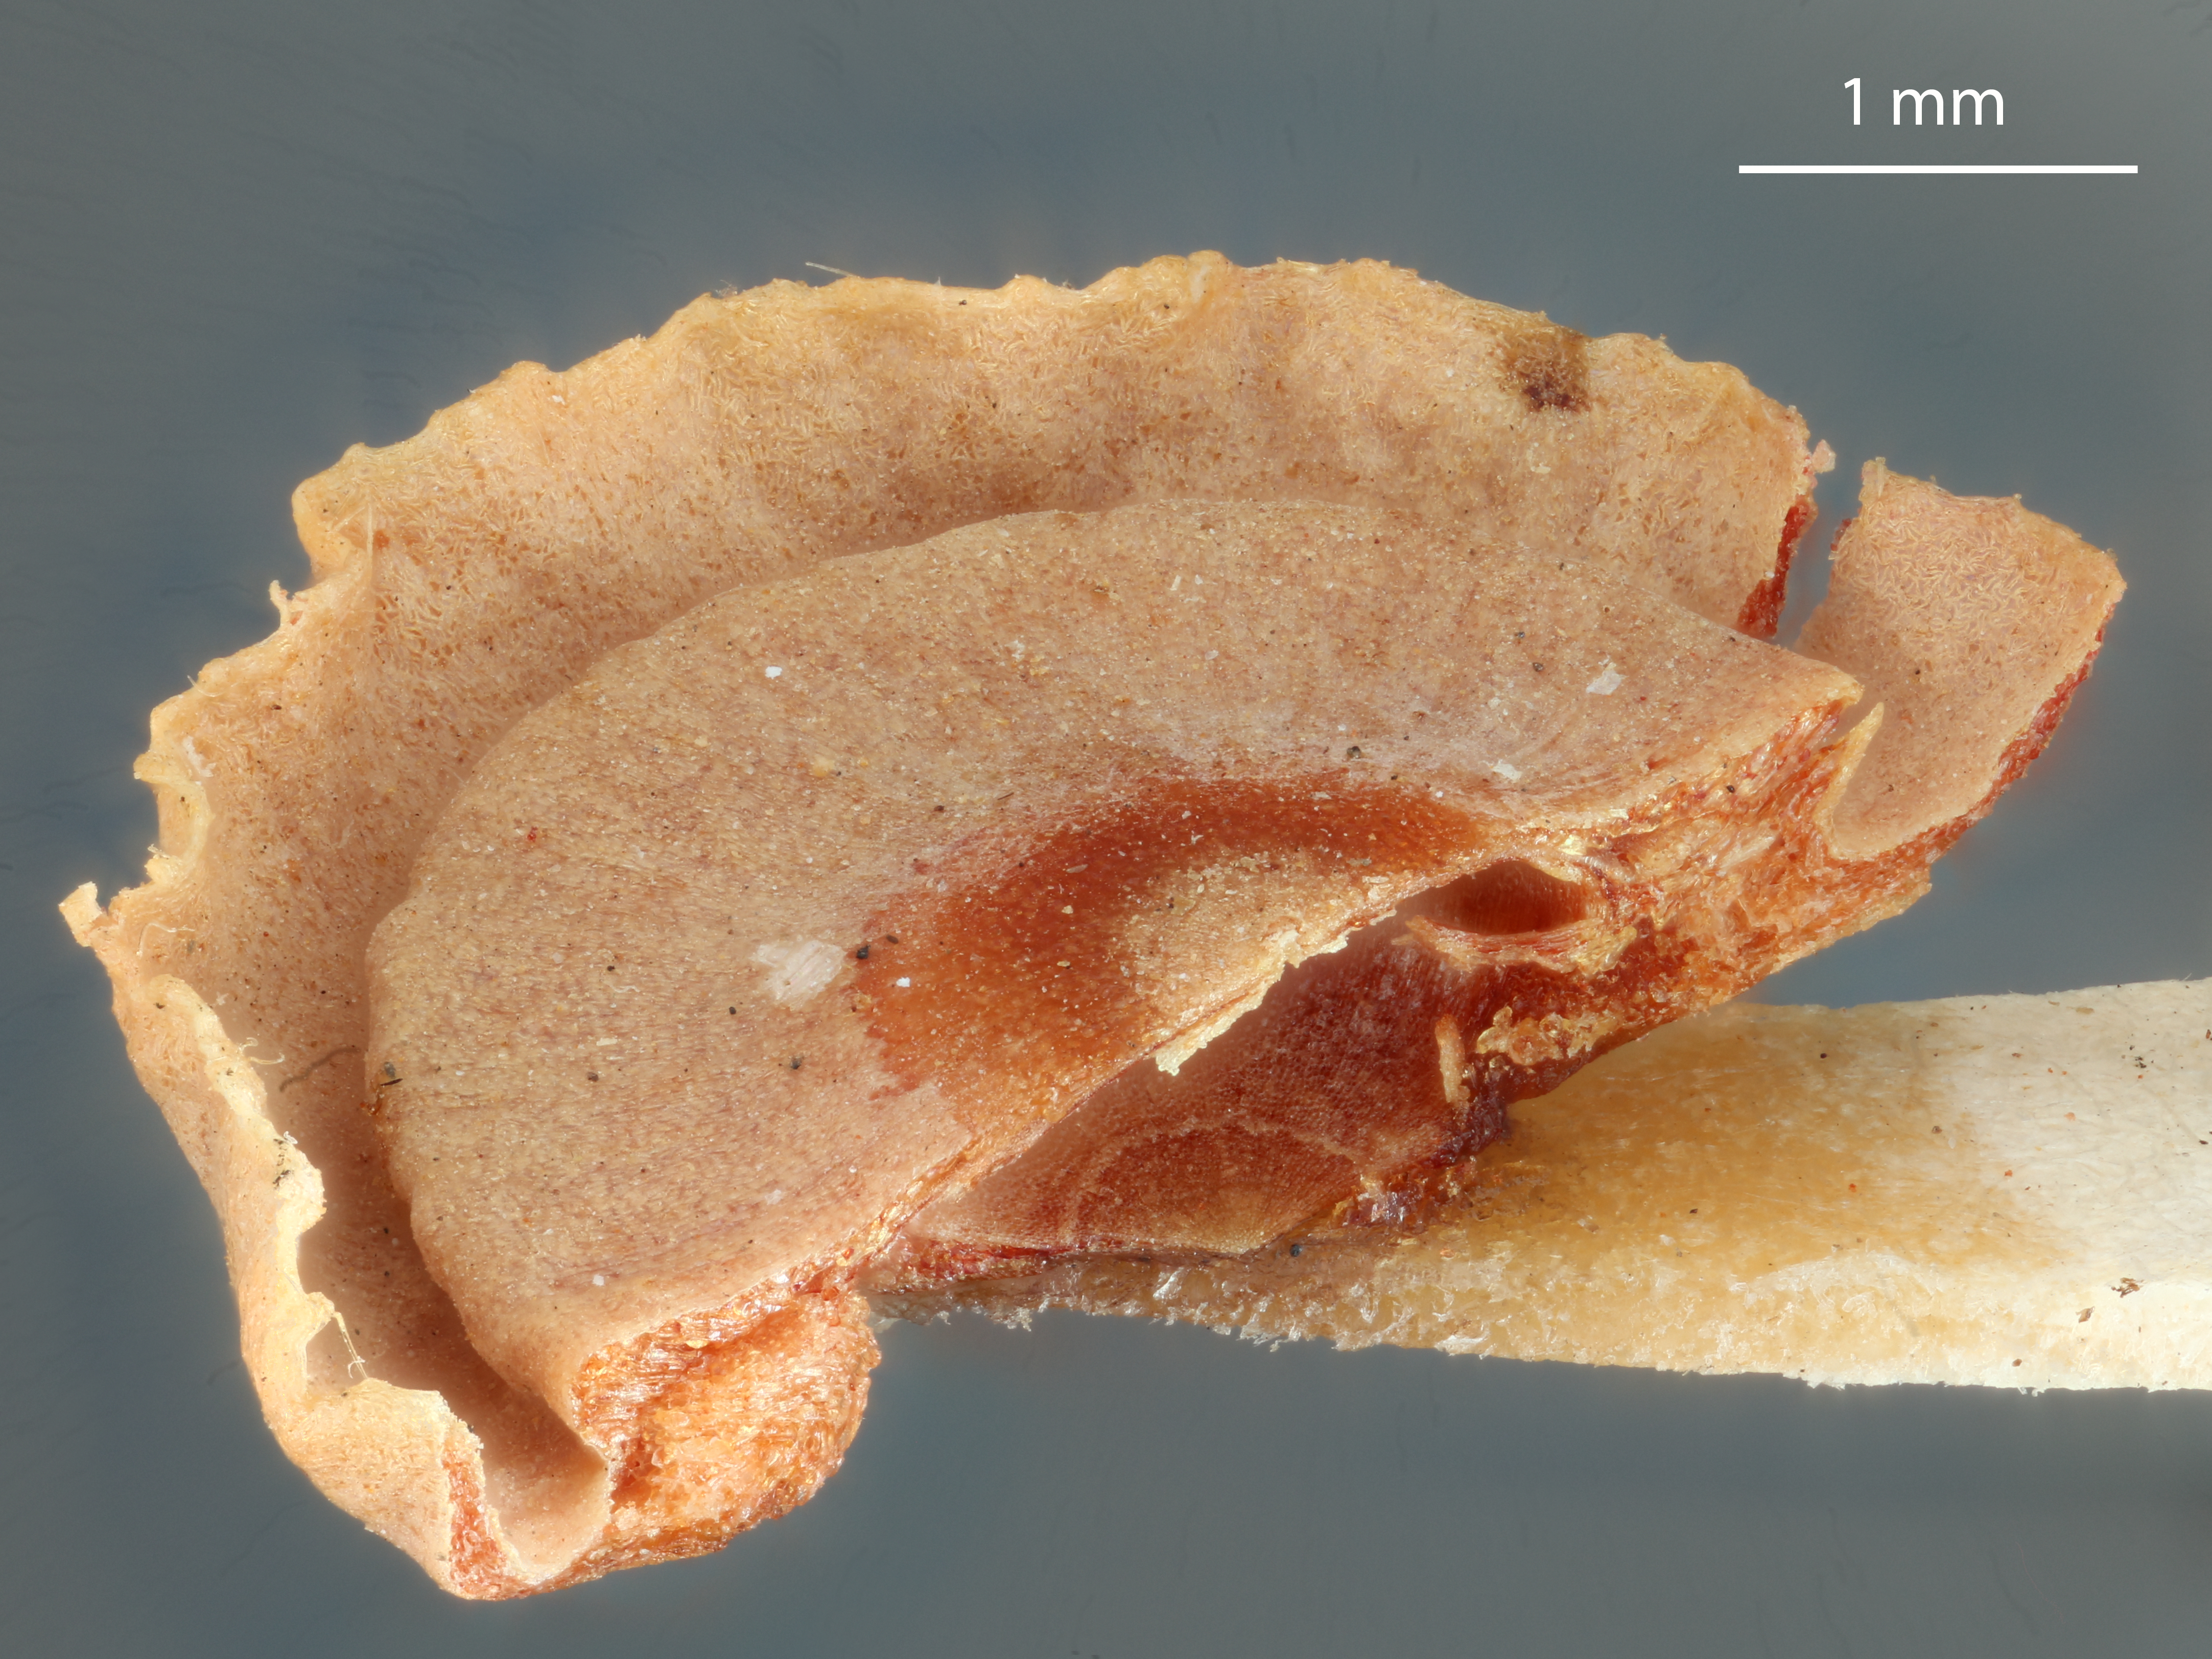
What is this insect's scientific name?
Diplolepis discularis
